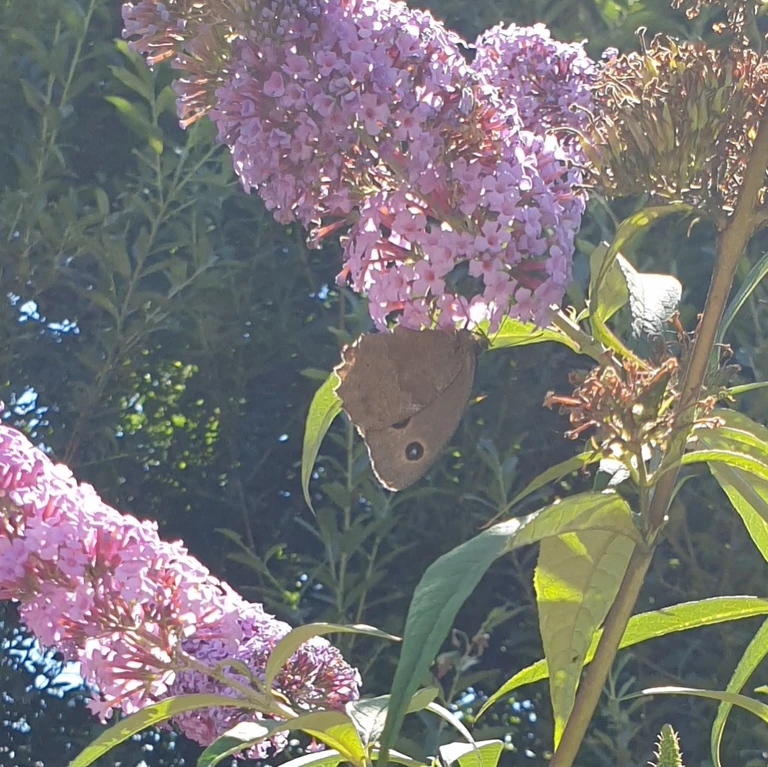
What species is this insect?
Minois dryas
